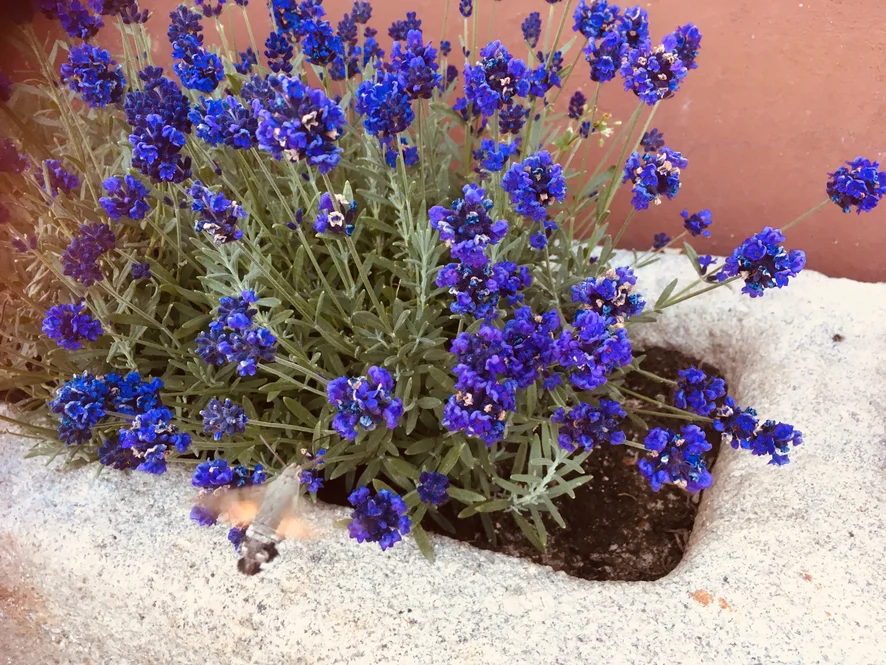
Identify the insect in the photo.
Macroglossum stellatarum
